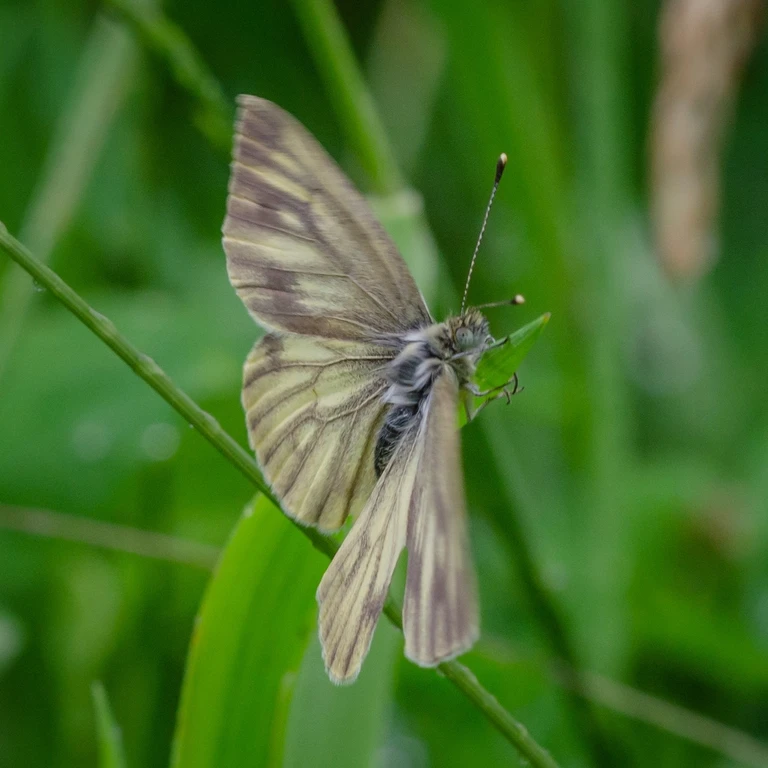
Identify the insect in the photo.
Pieris bryoniae
